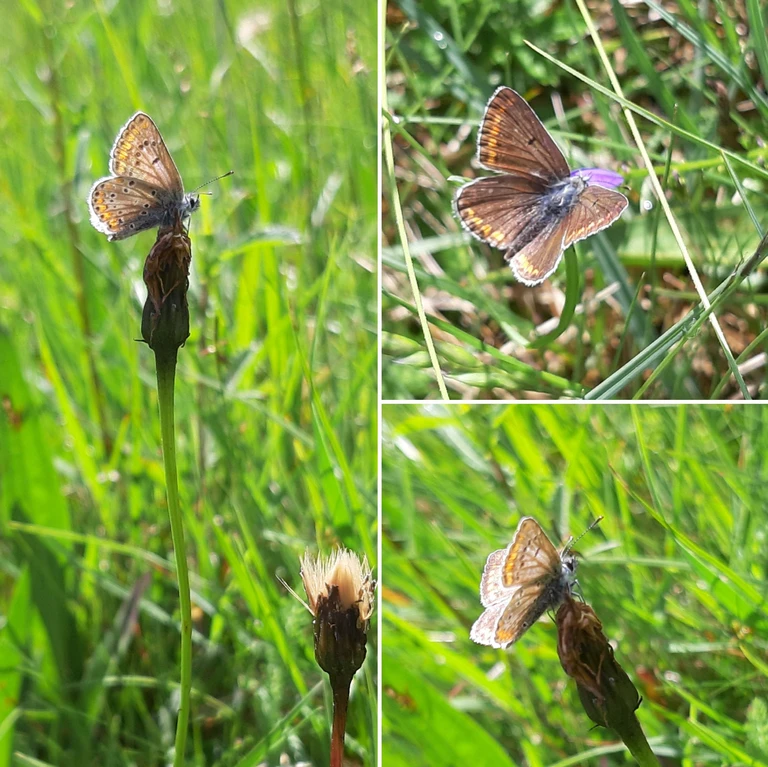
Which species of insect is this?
Aricia agestis/artaxerxes
